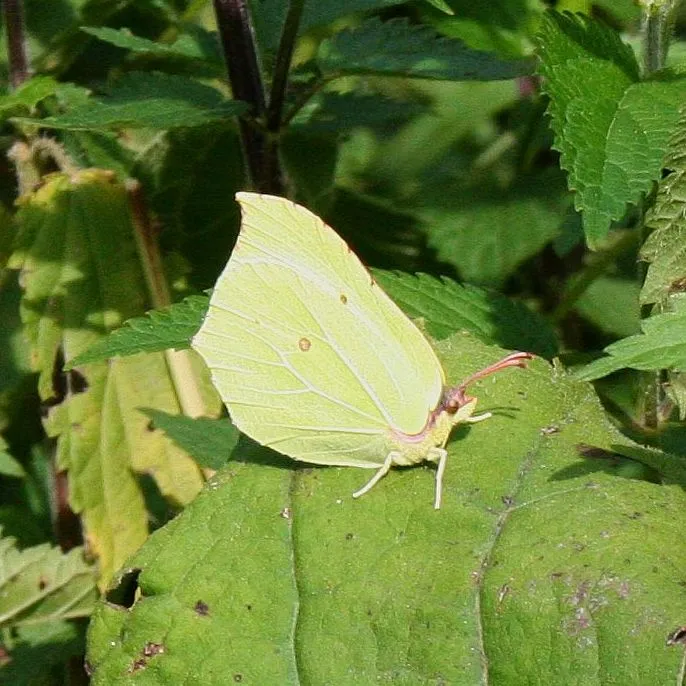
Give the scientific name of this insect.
Gonepteryx rhamni
